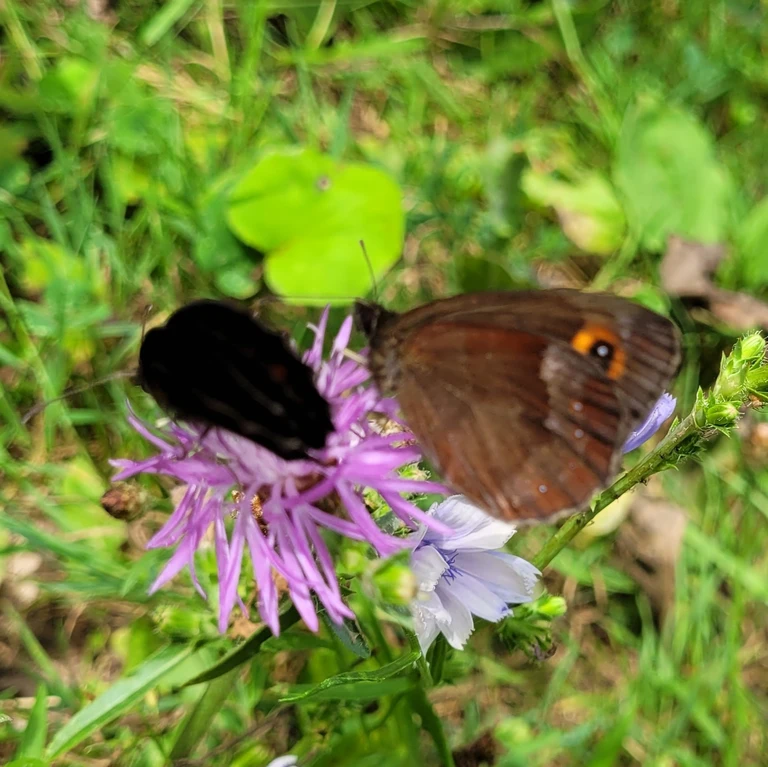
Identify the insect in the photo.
Erebia aethiops
